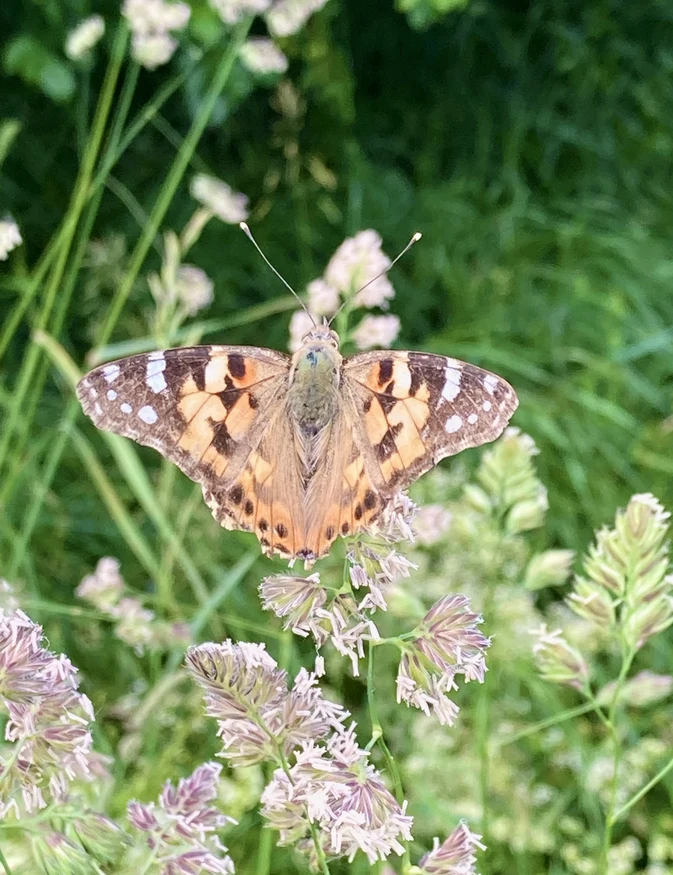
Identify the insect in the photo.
Vanessa cardui
